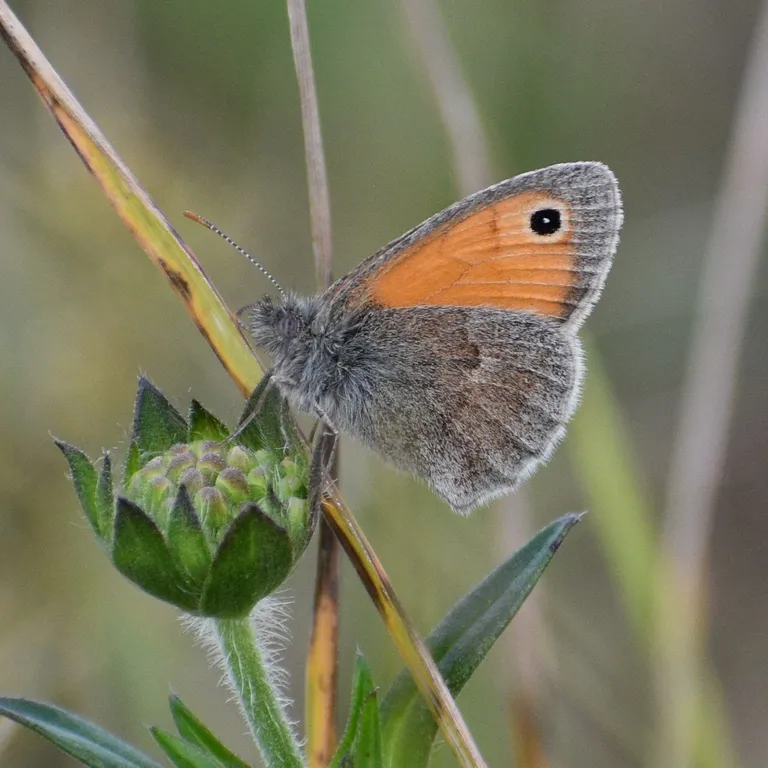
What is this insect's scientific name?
Coenonympha pamphilus
